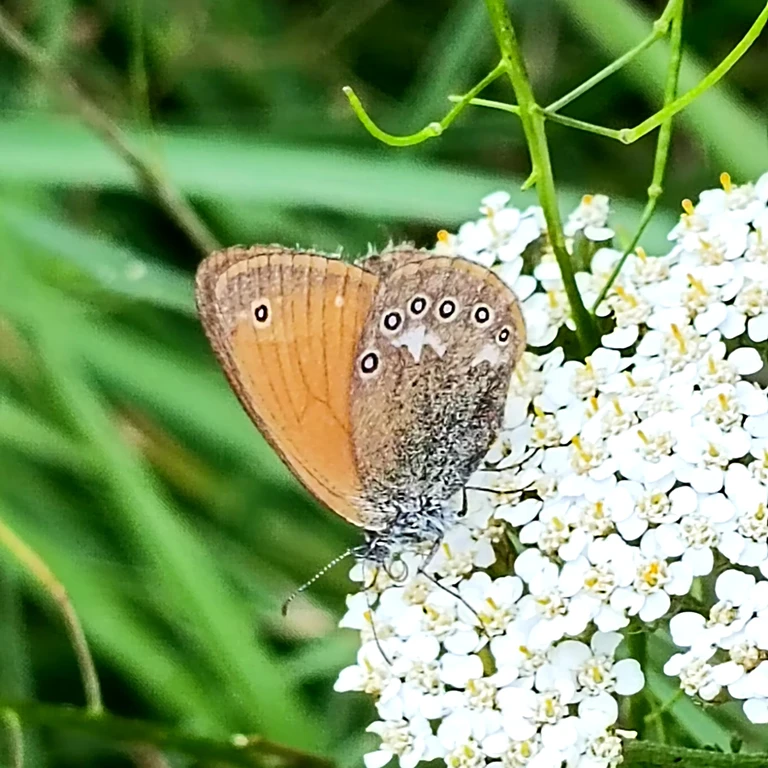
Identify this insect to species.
Coenonympha glycerion (also Coenonympha iphis)
